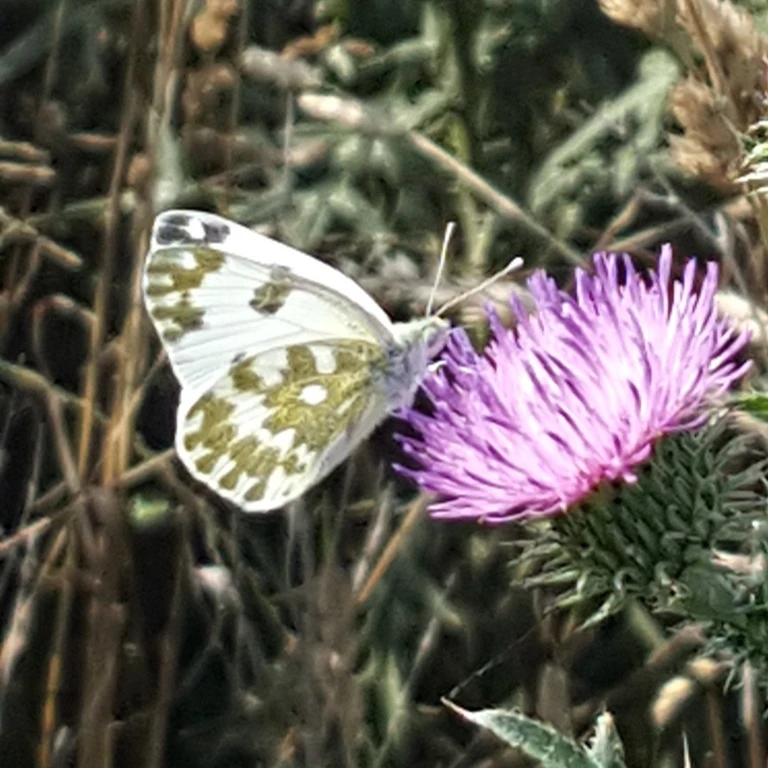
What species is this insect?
Pontia edusa
